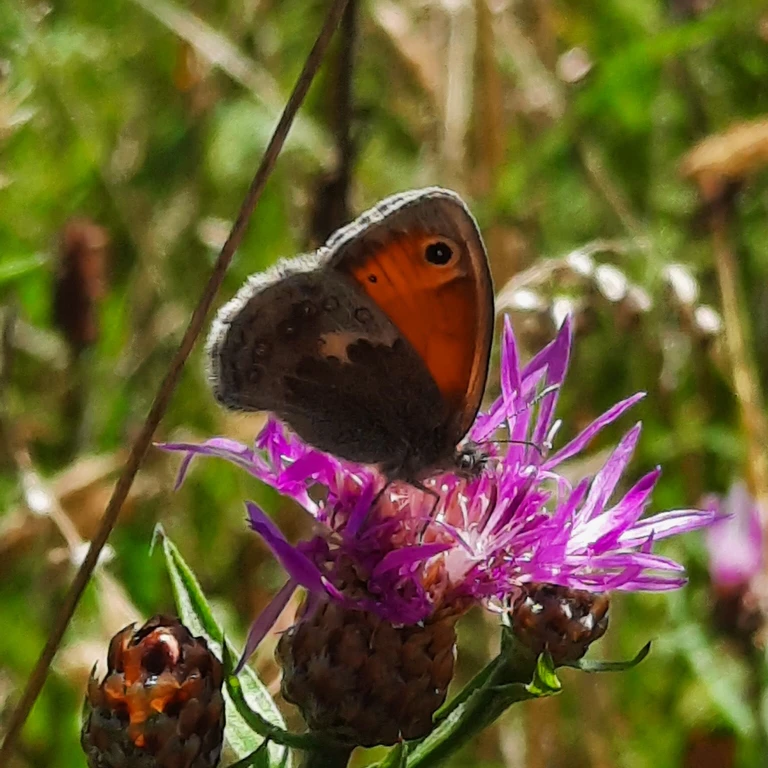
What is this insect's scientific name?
Coenonympha pamphilus
